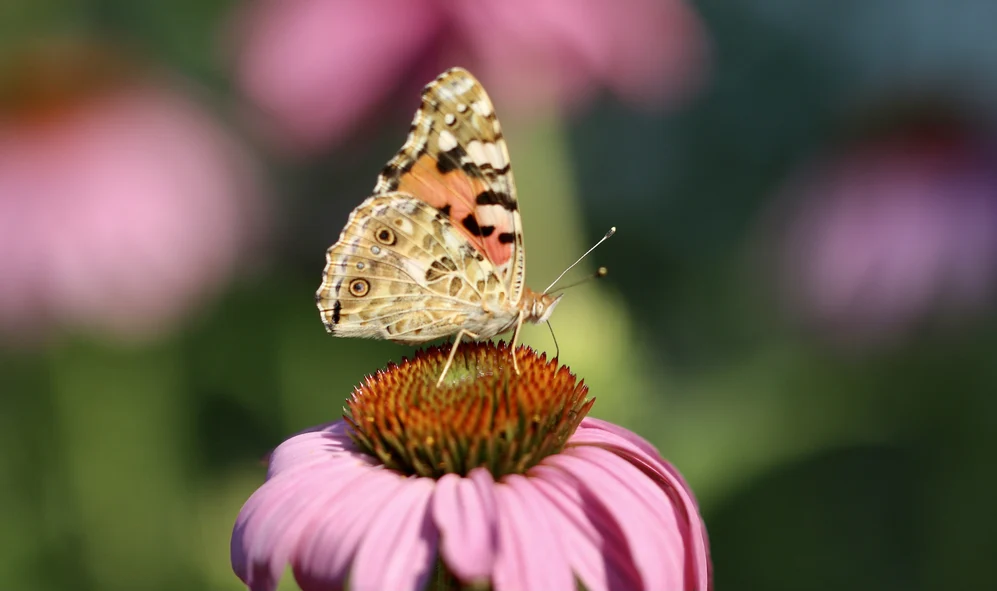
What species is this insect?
Vanessa cardui
